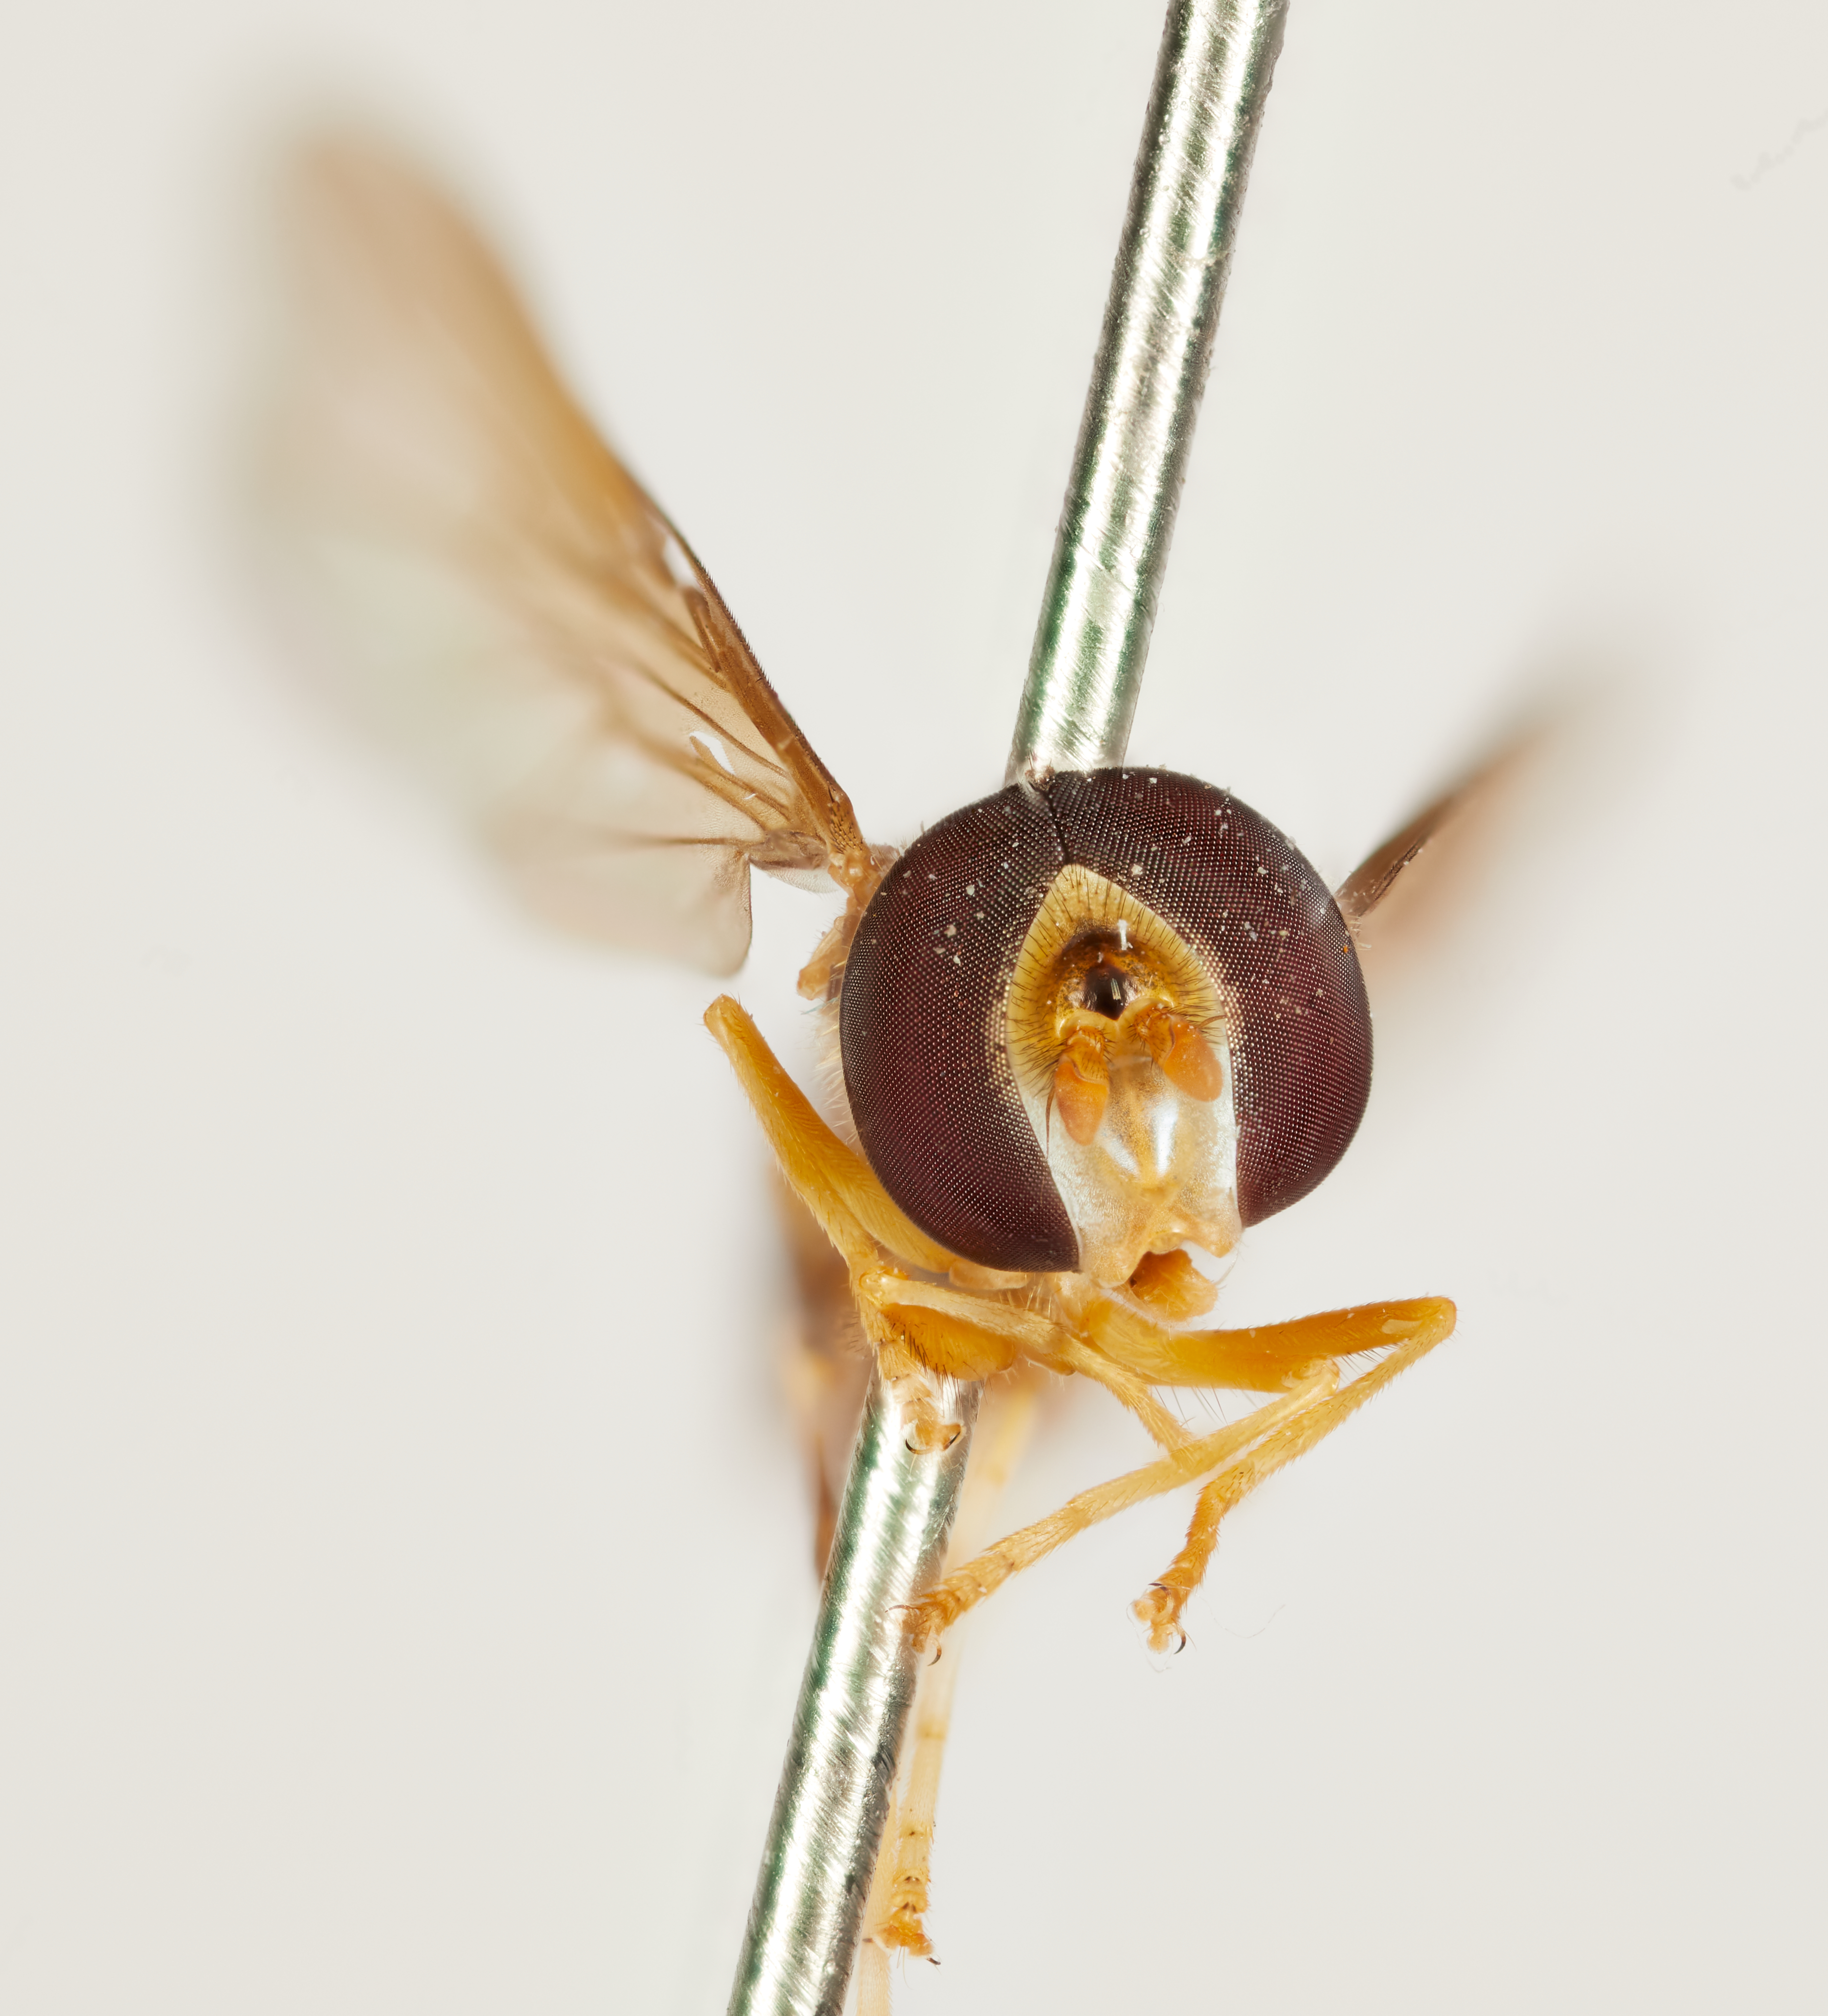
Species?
Pelecinobaccha alia
